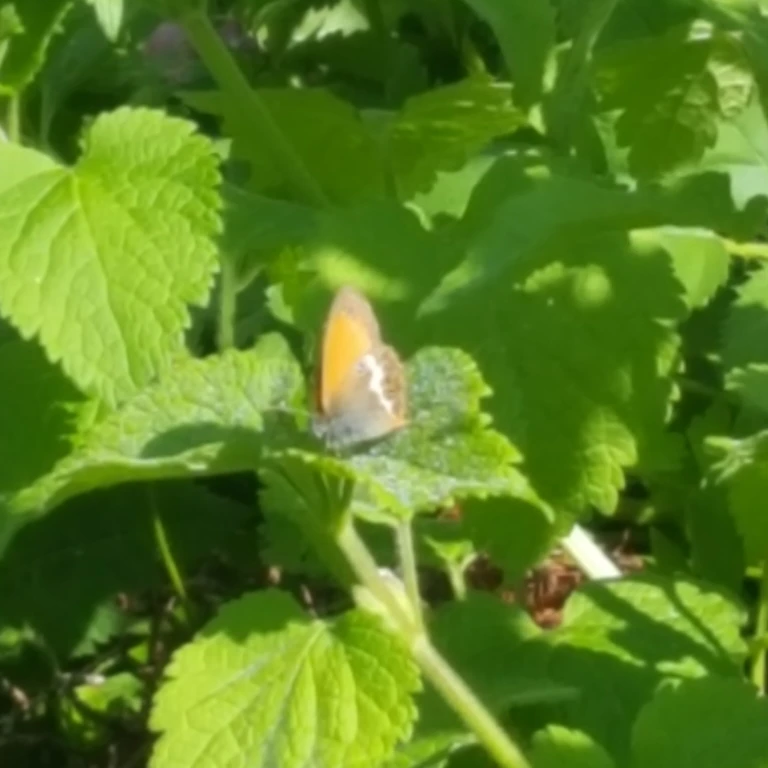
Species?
Coenonympha arcania
